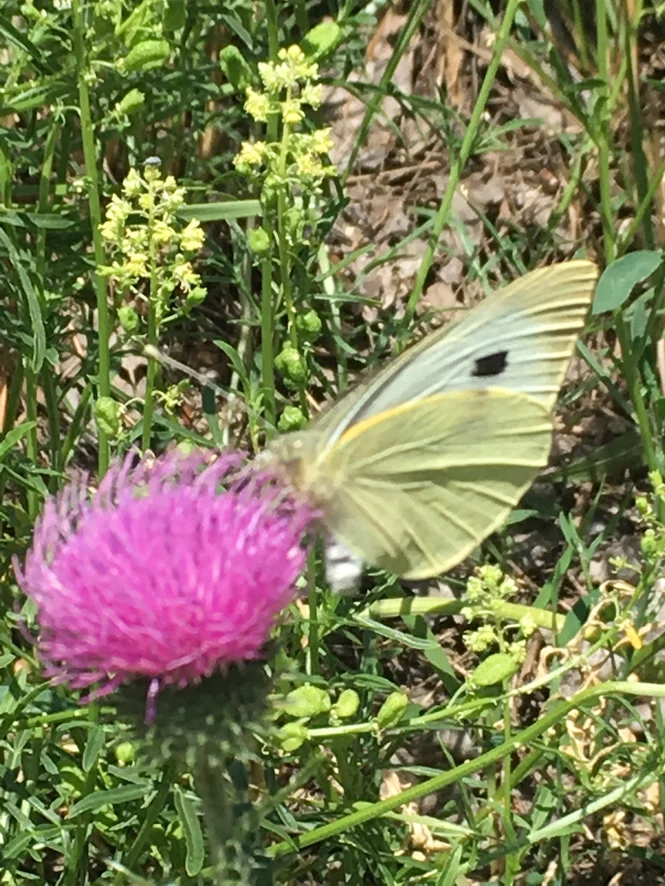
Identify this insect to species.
Pieris brassicae
